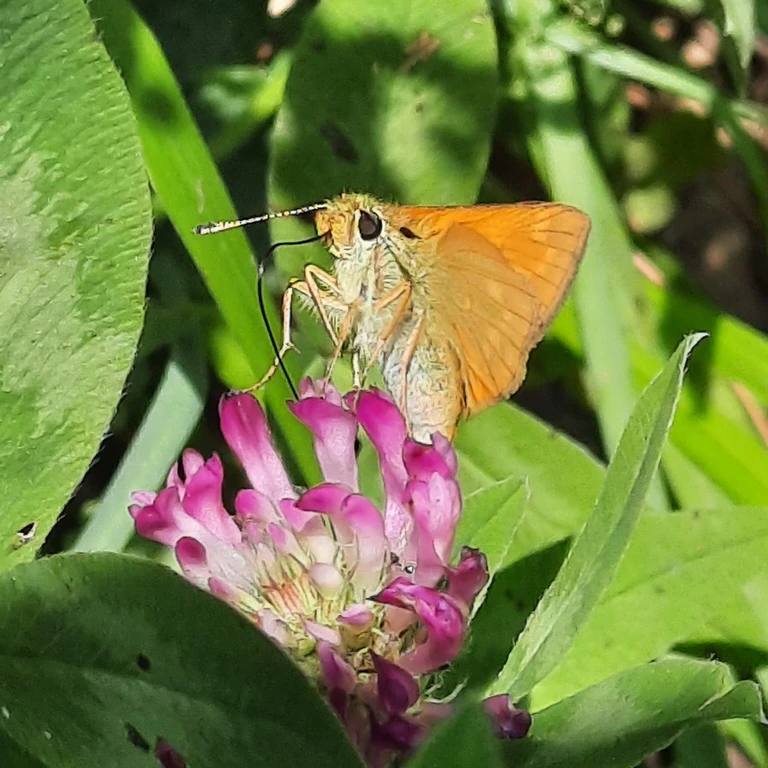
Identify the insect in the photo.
Ochlodes sylvanus (also Ochlodes venata)
